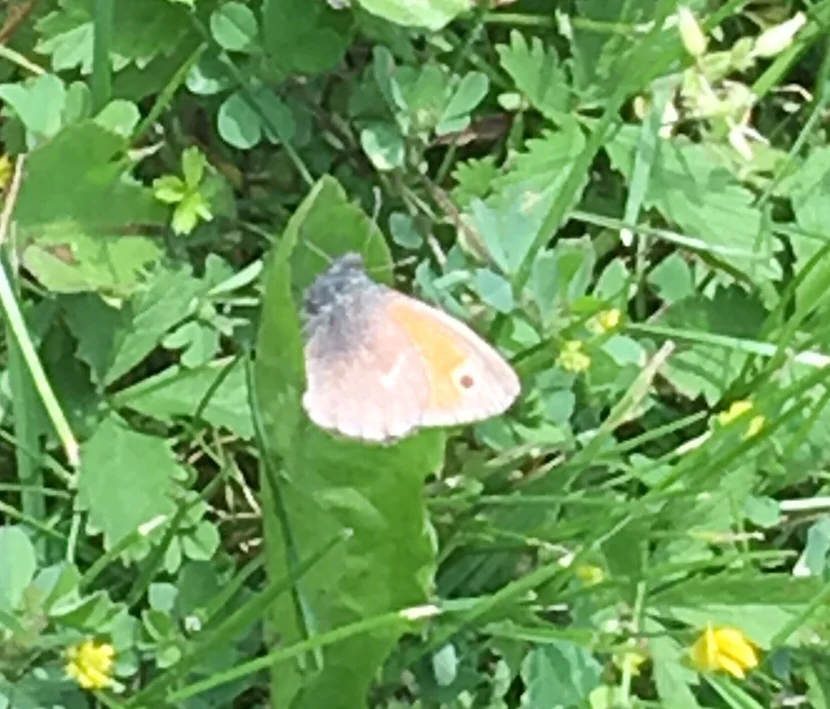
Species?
Coenonympha pamphilus
